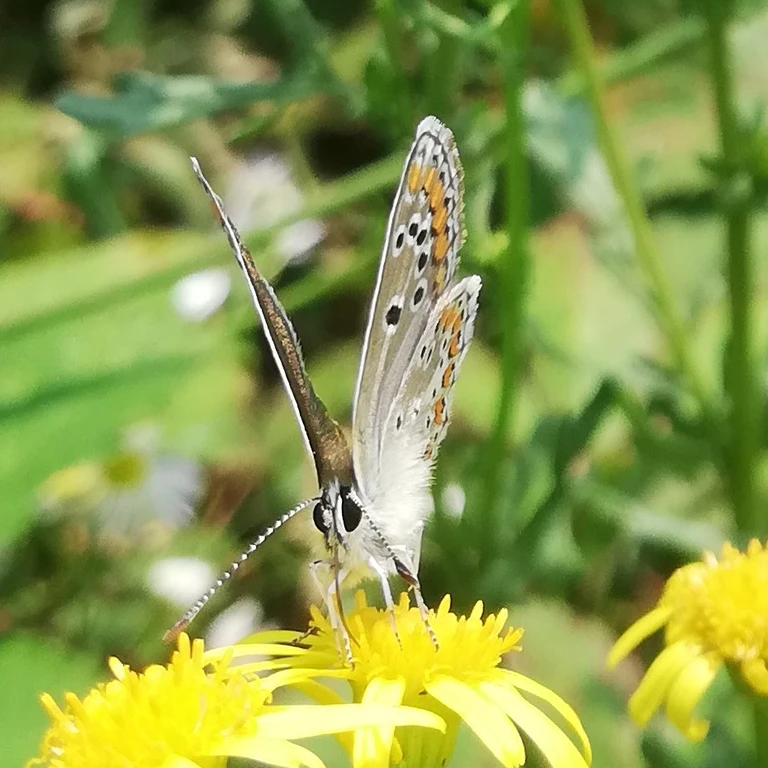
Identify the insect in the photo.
Aricia agestis/artaxerxes
